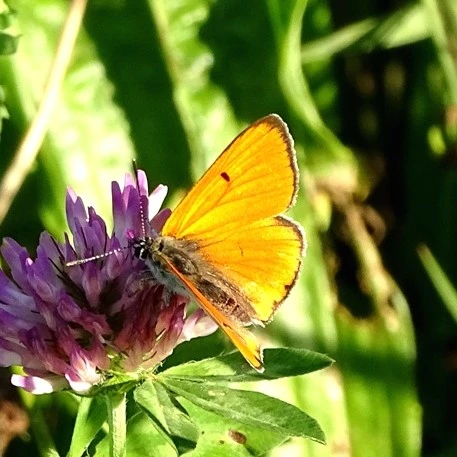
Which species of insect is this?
Lycaena dispar
